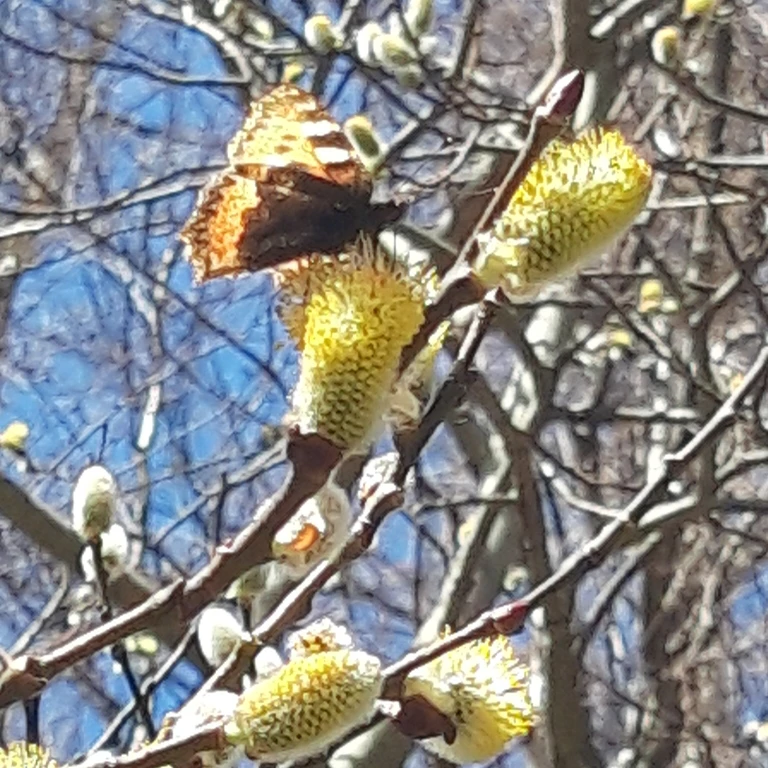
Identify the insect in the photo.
Aglais urticae
